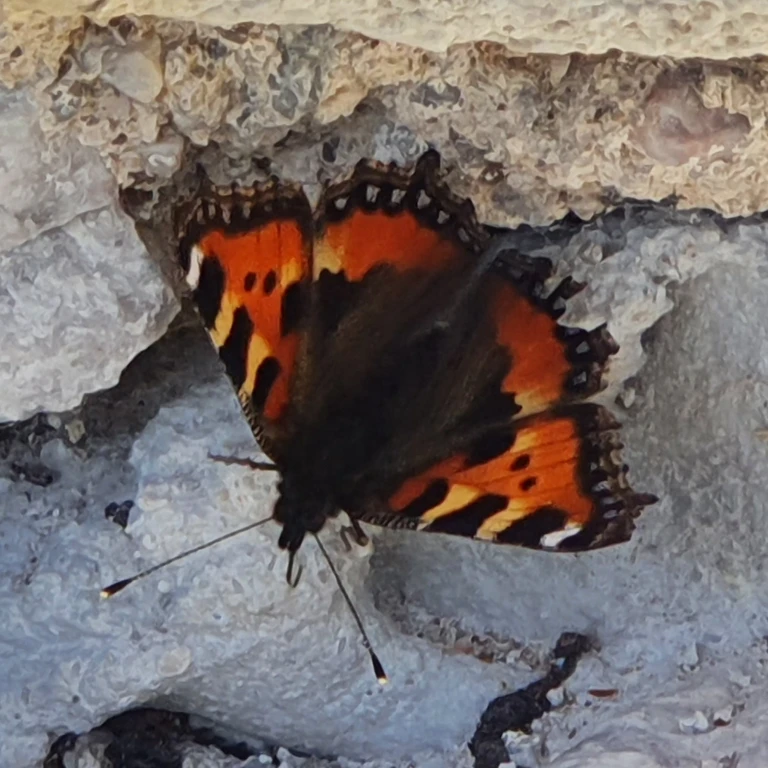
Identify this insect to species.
Aglais urticae
